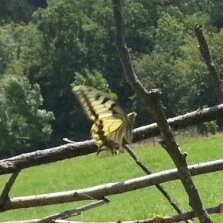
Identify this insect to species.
Papilio machaon
